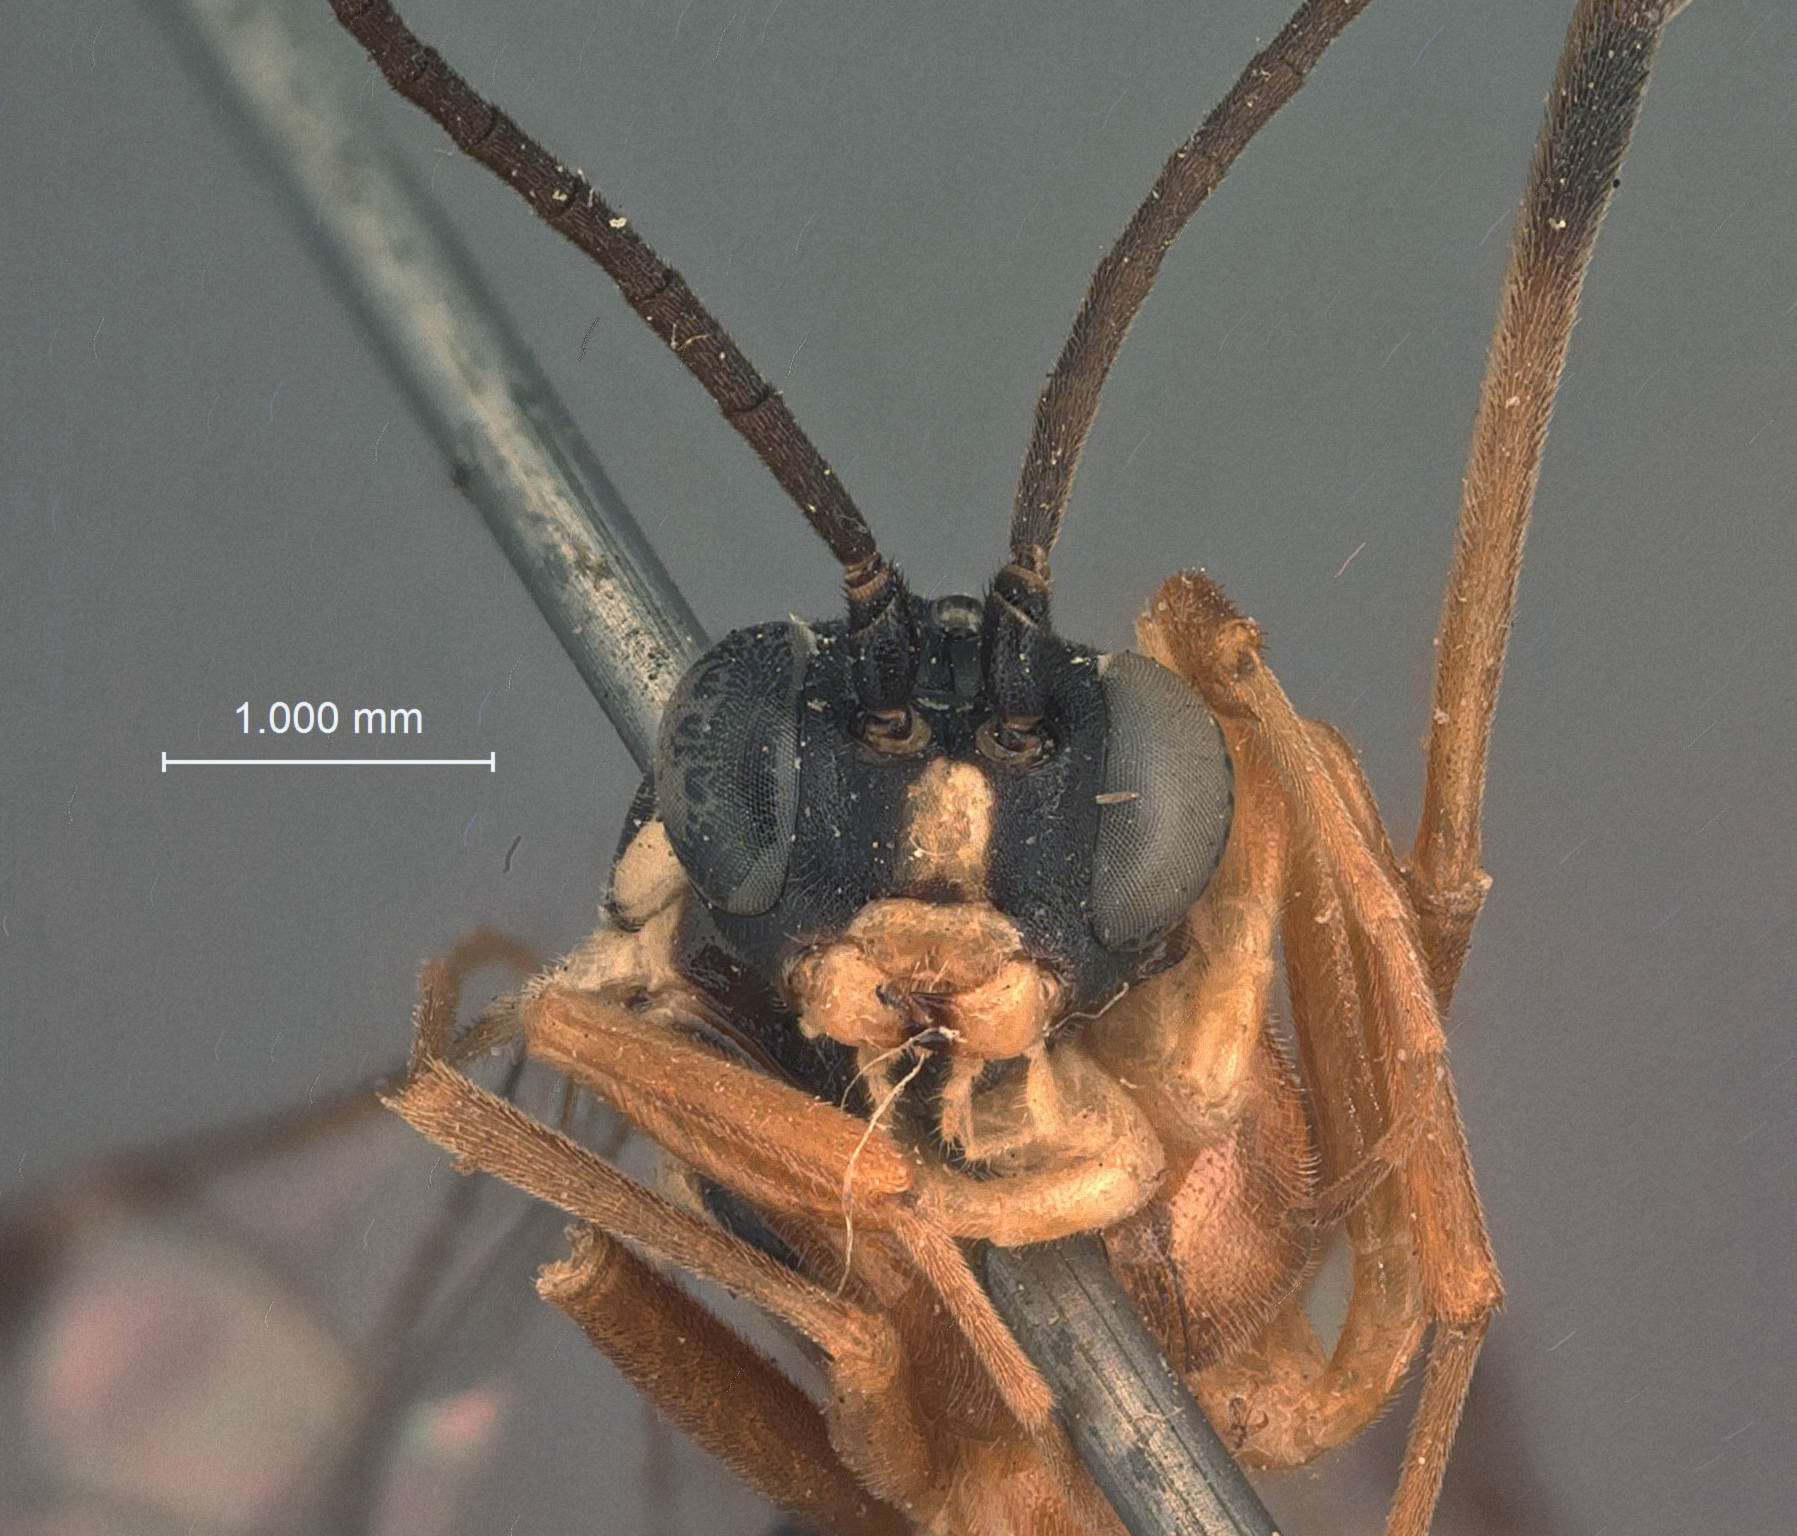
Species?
Bassus syrphicola
